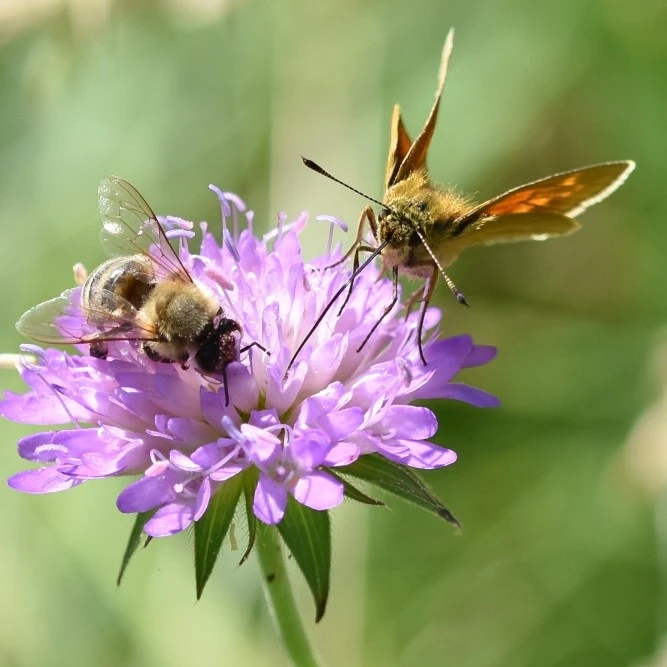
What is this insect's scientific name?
Ochlodes sylvanus (also Ochlodes venata)
